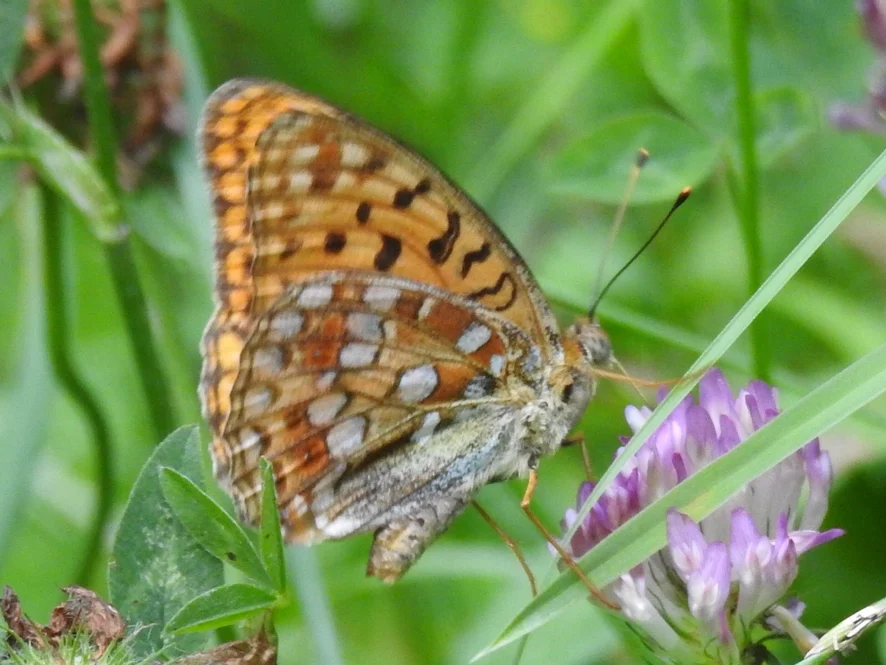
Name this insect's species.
Fabriciana adippe
